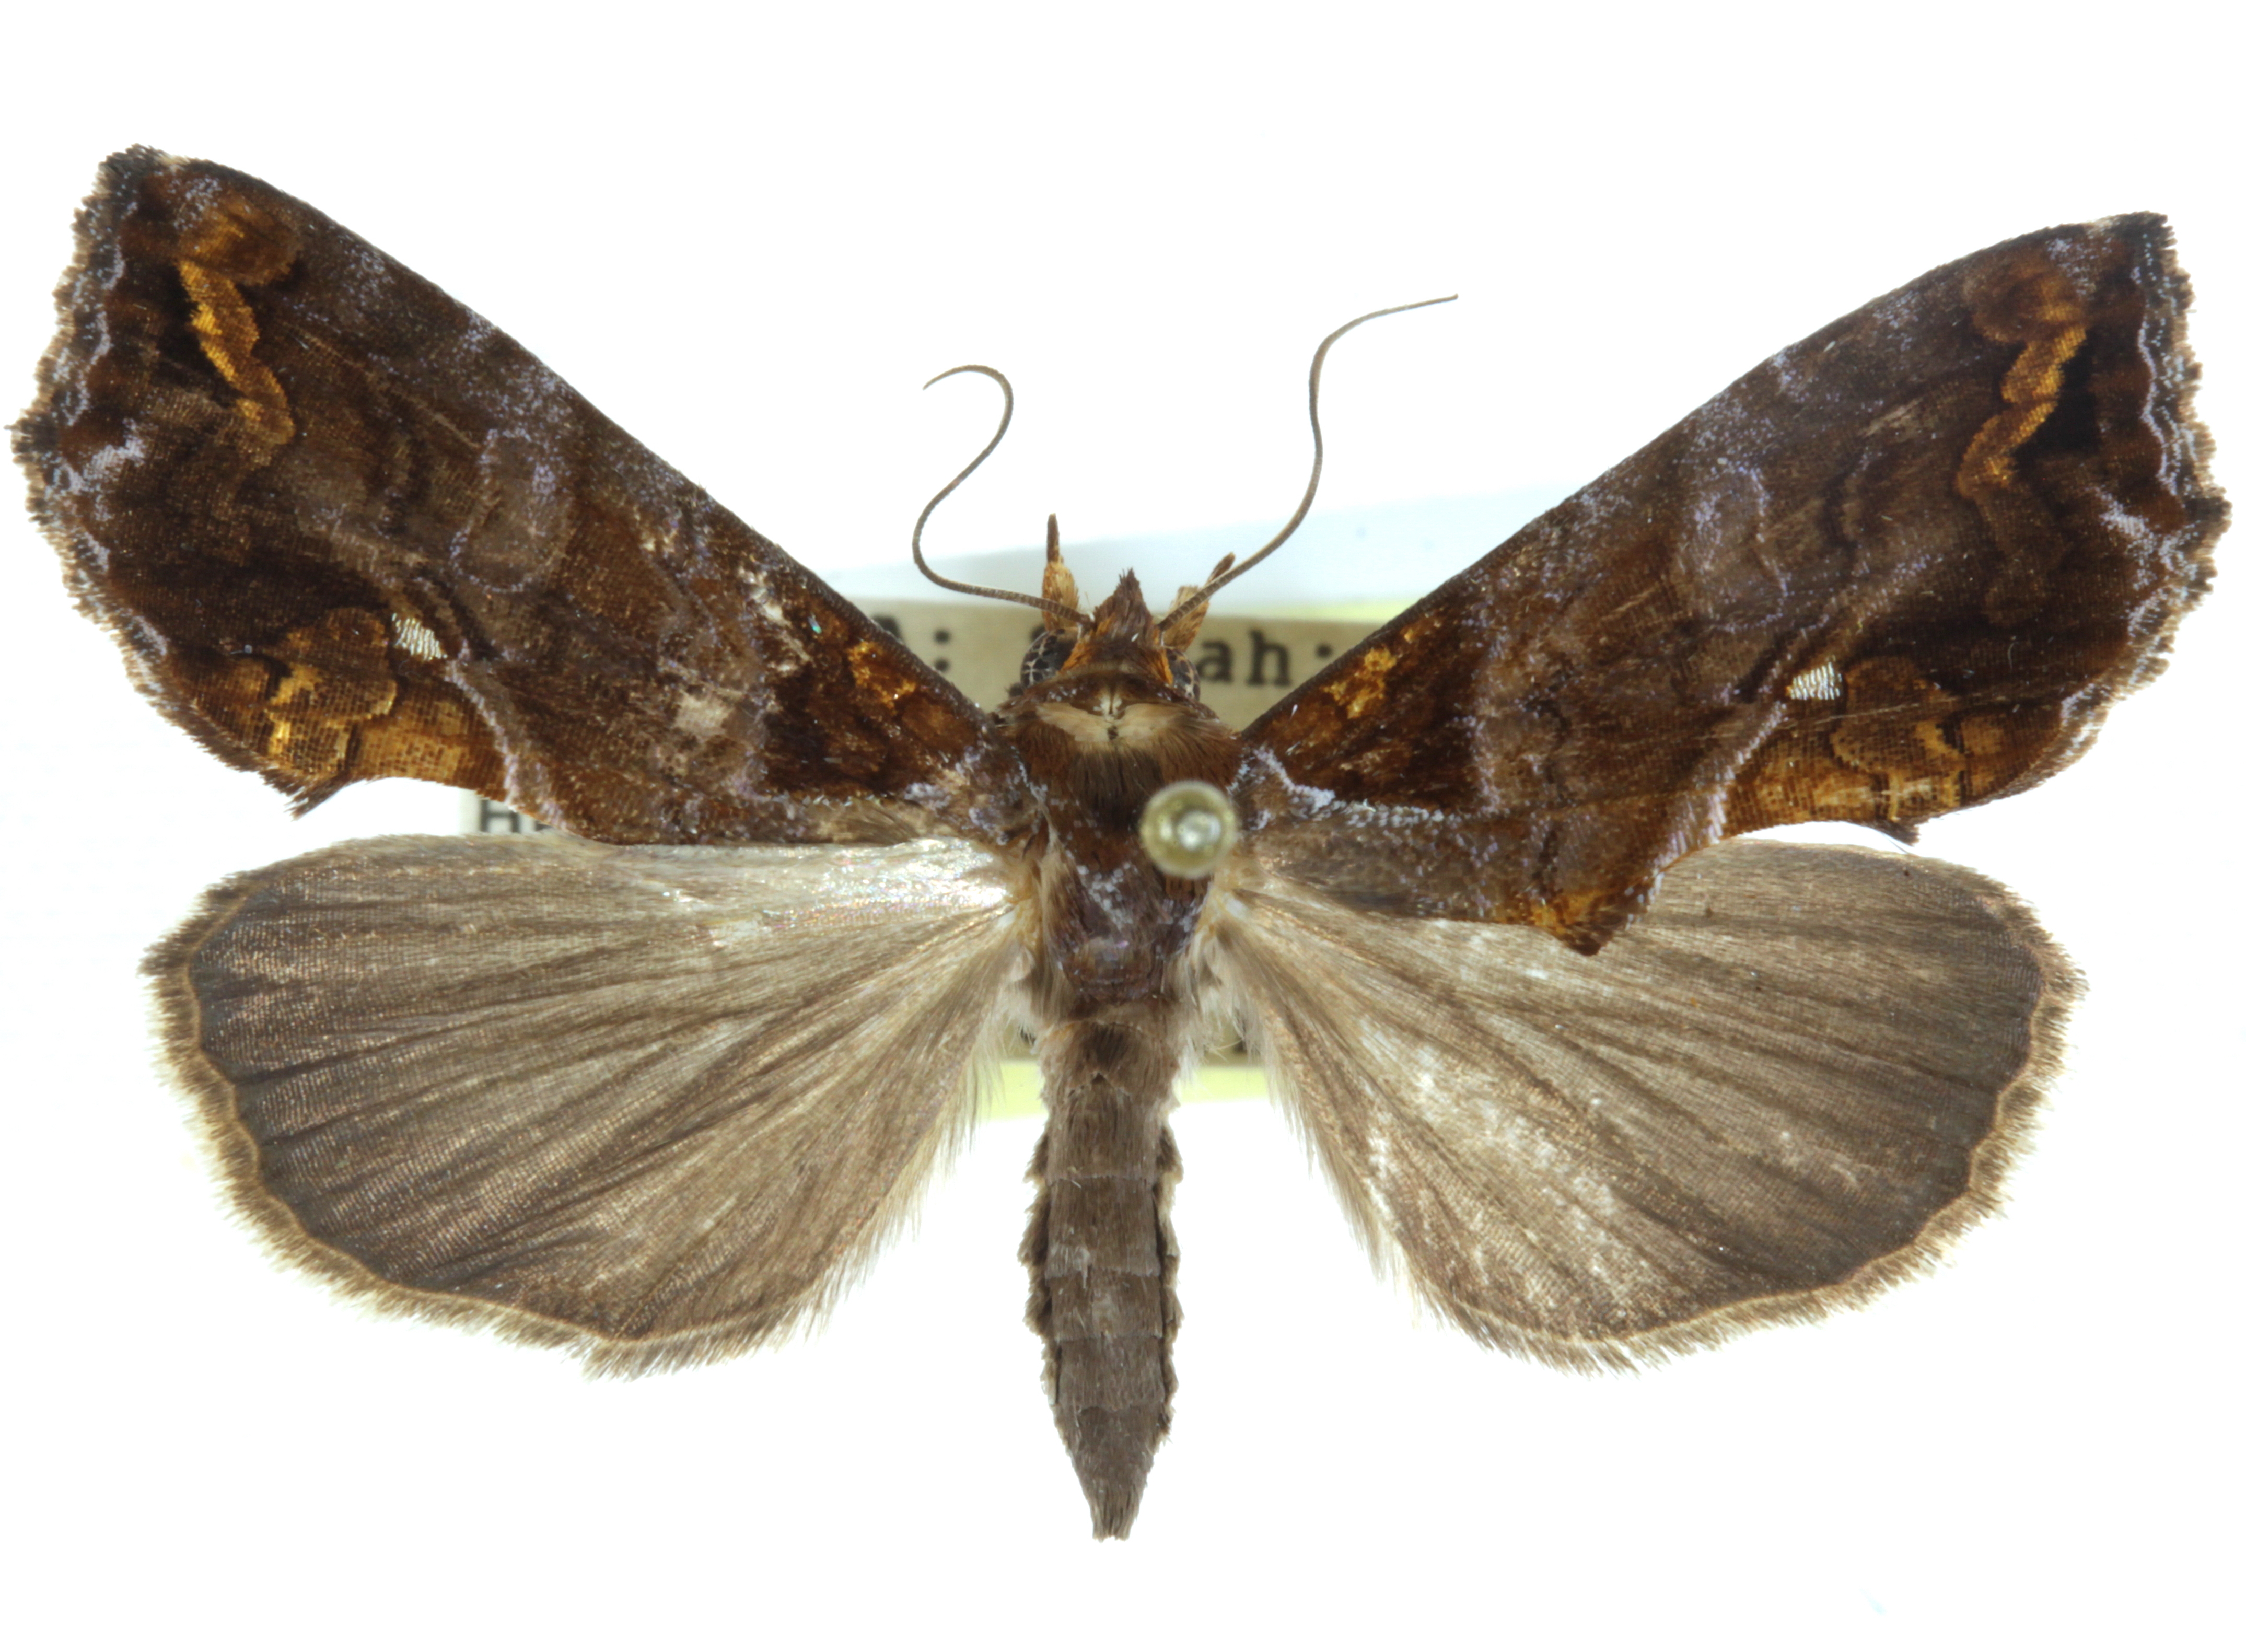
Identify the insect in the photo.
Plusiodonta megista
